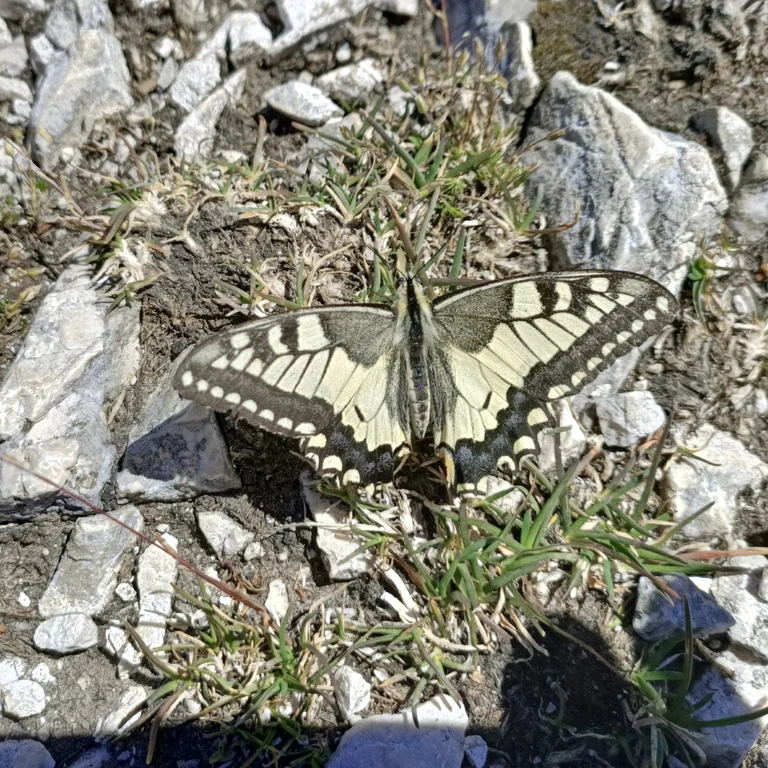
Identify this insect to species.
Papilio machaon
